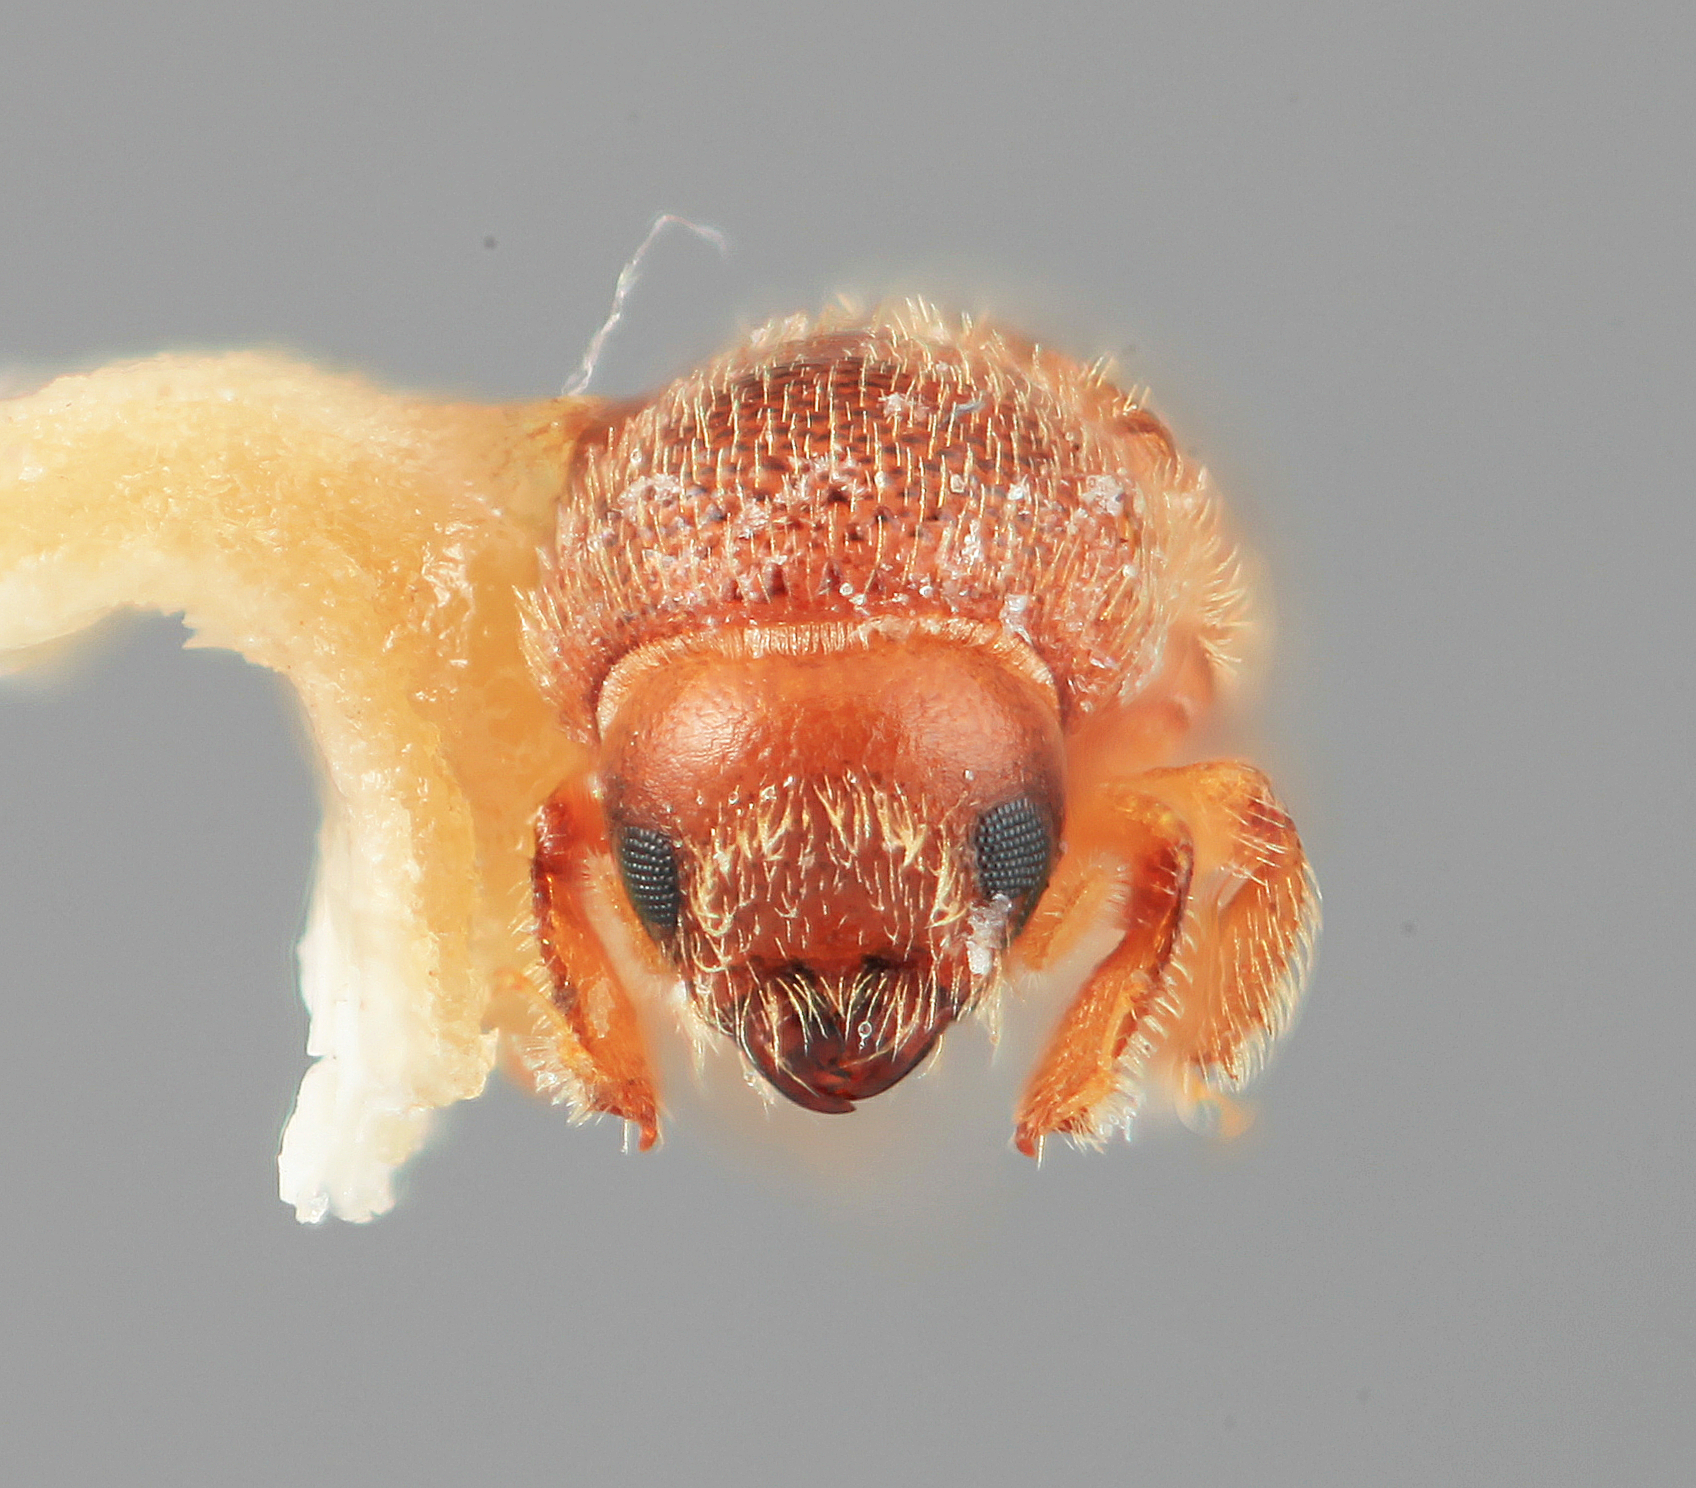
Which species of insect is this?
Dendroterus eximius
